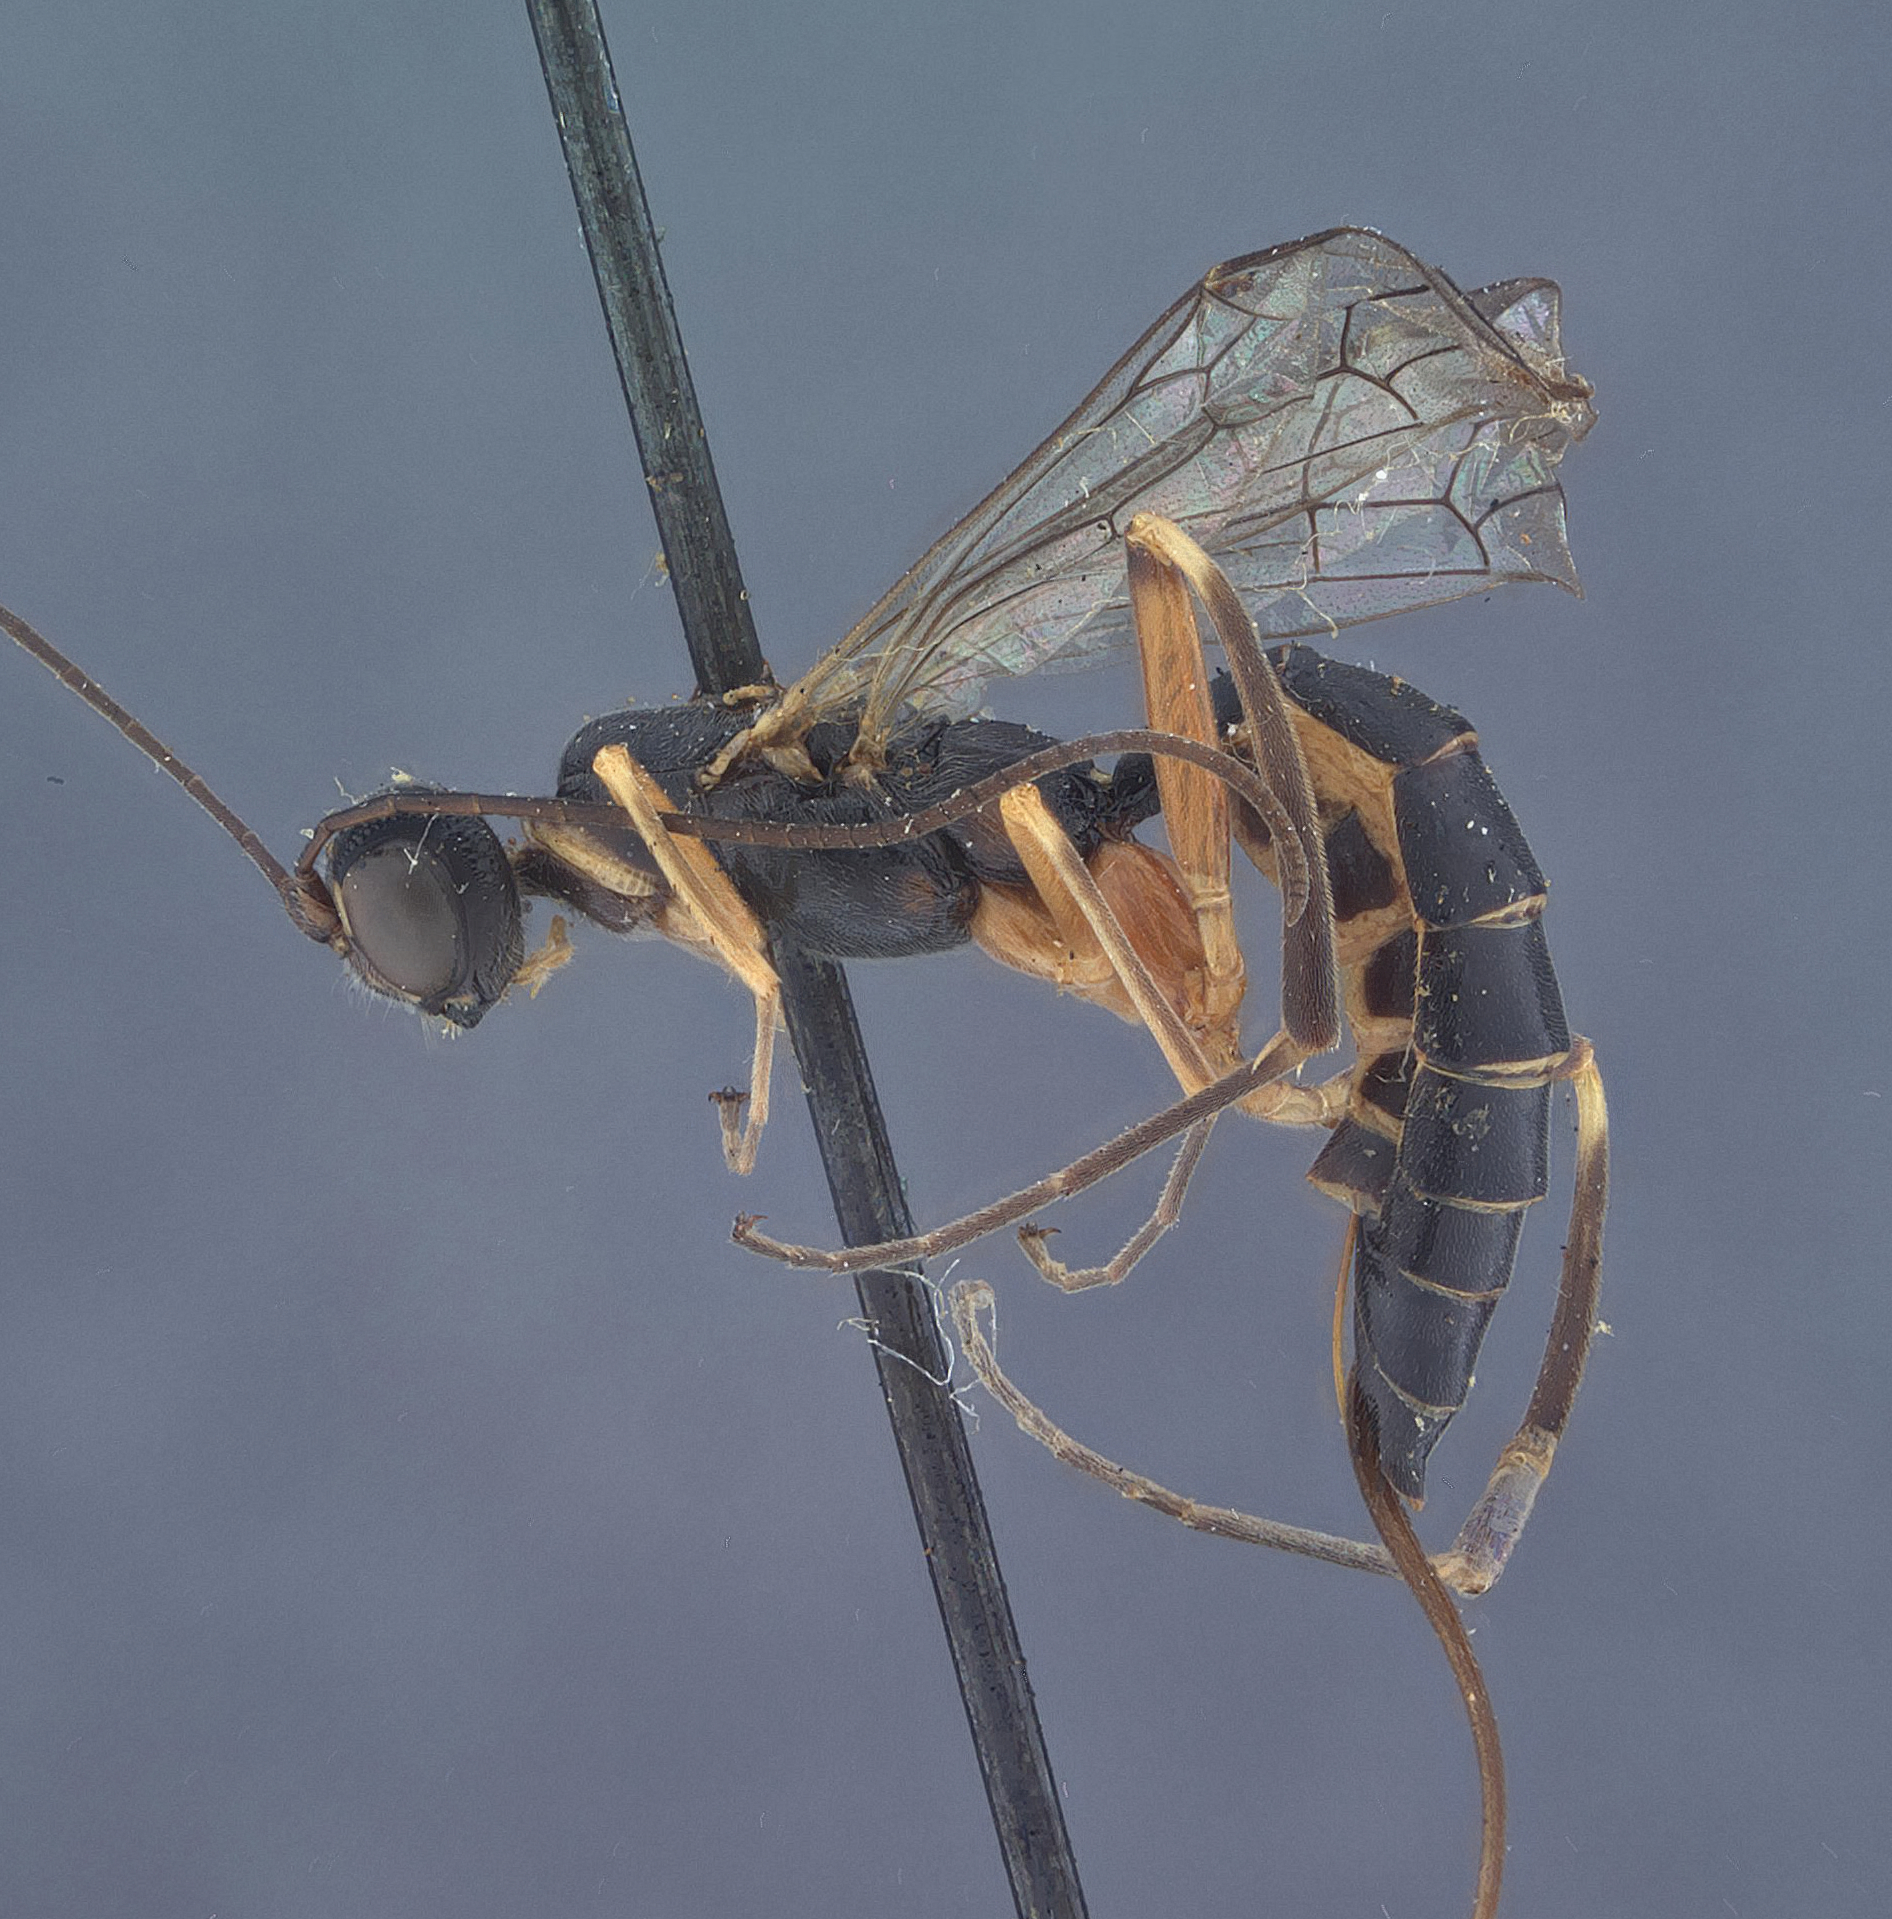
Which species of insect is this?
Neoxorides pilulus
